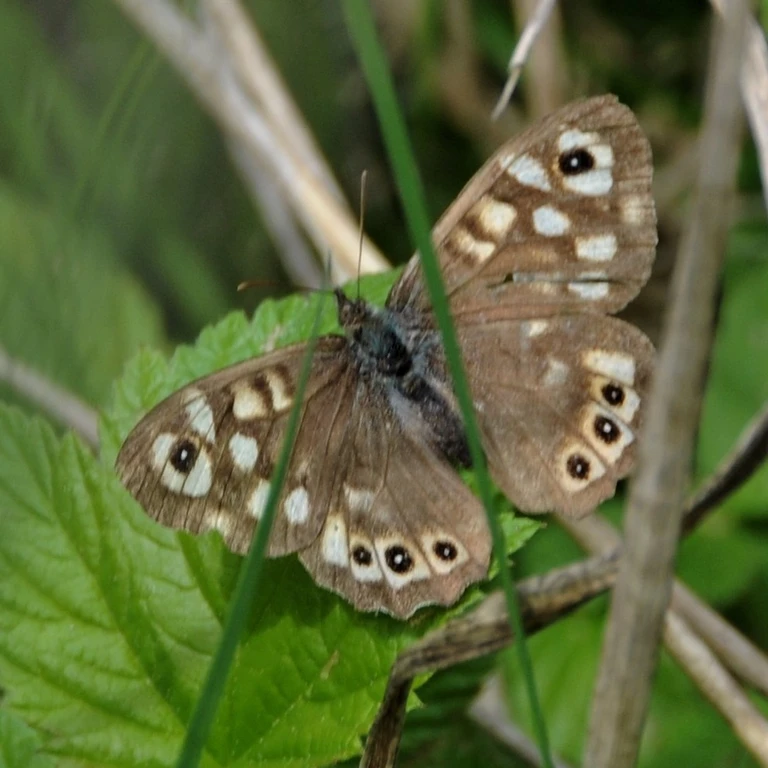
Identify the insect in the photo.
Pararge aegeria
